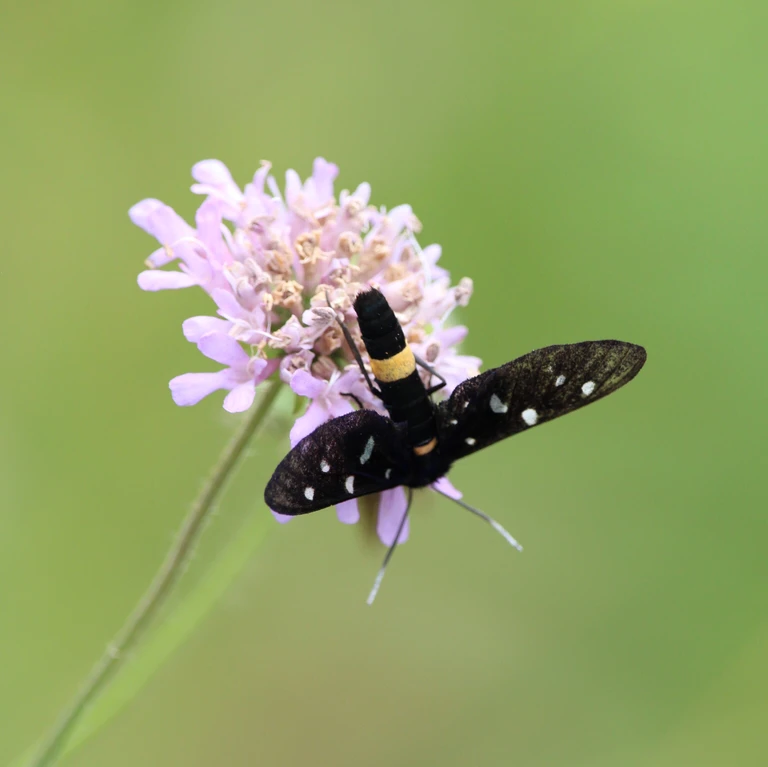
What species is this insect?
Amata phegea
